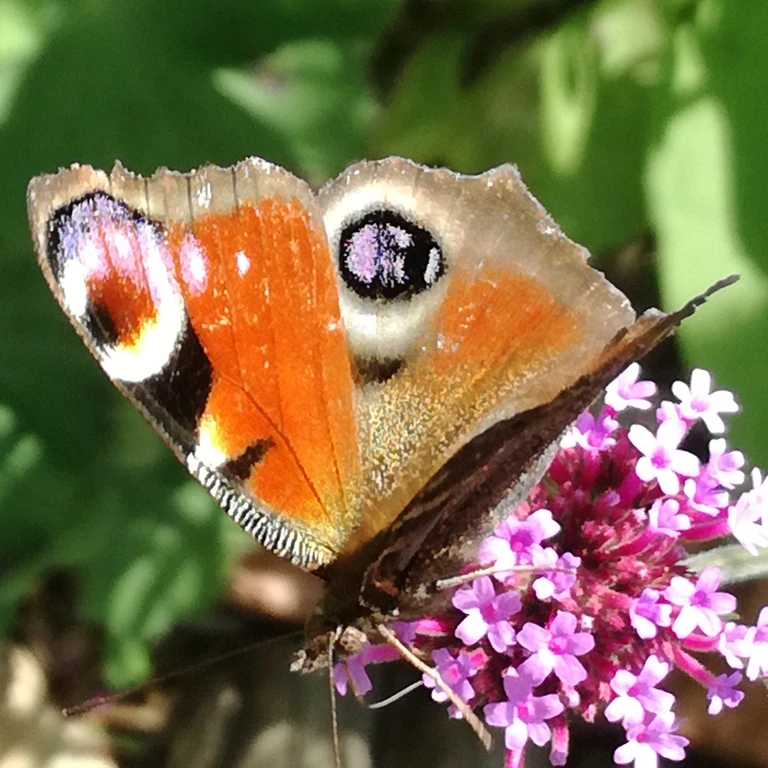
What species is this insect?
Aglais io
